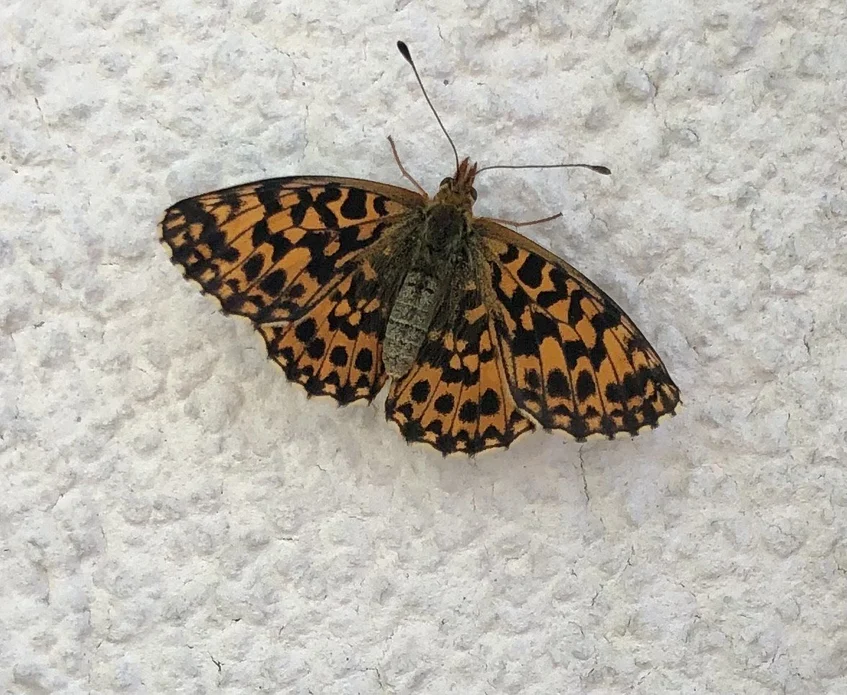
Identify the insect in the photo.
Boloria dia
